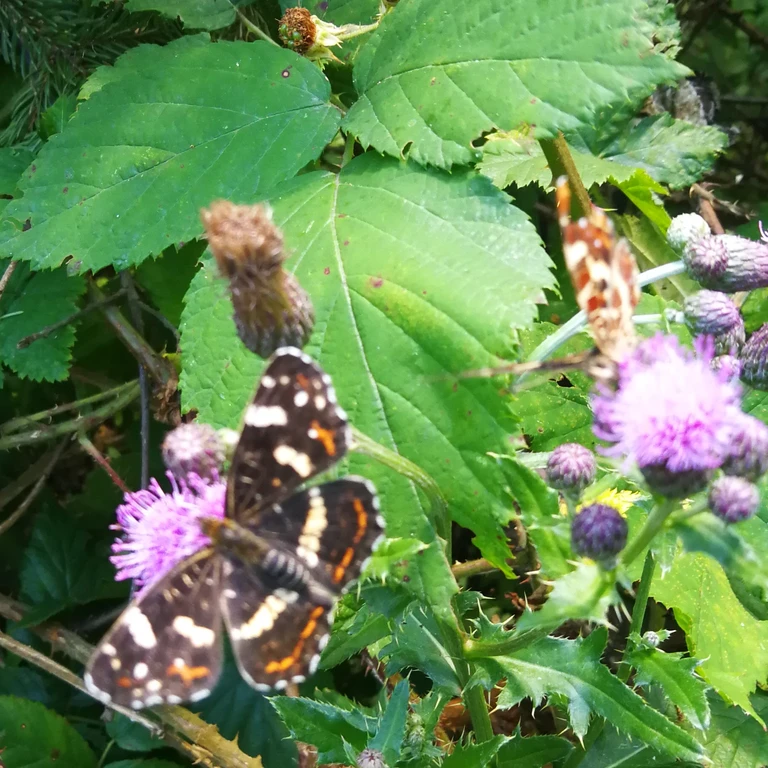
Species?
Araschnia levana
